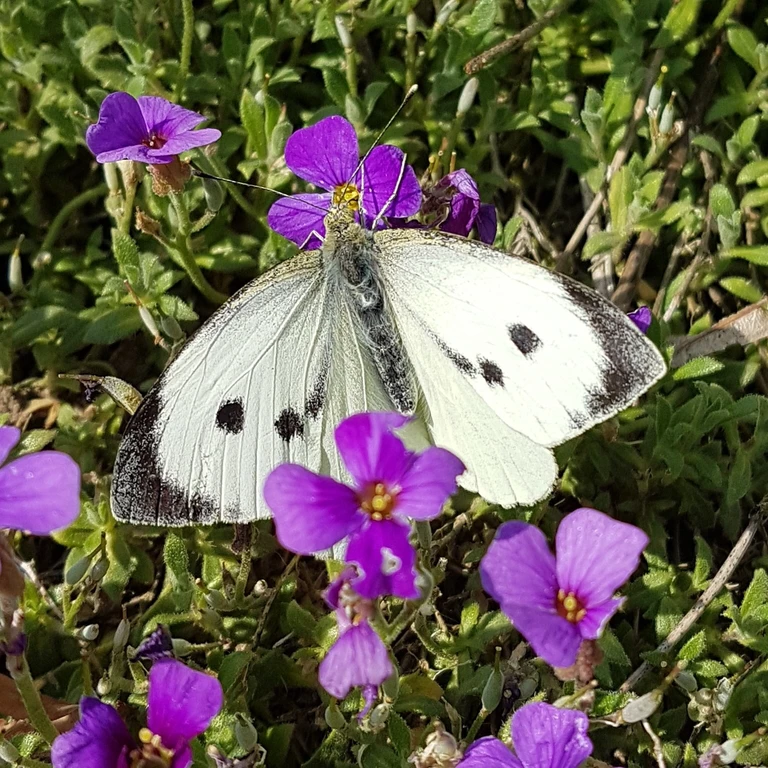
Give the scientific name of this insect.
Pieris brassicae
